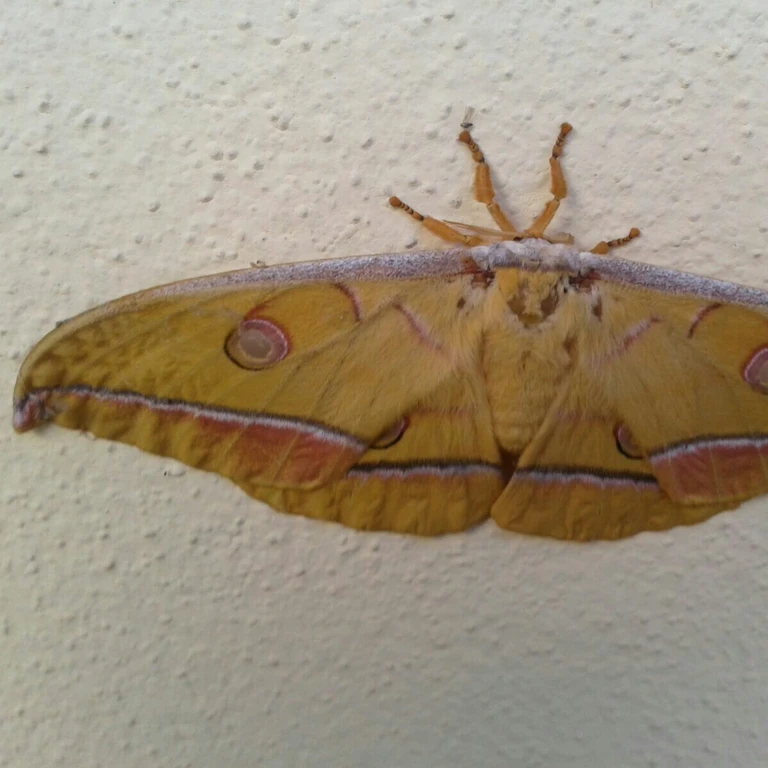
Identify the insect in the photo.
Antheraea yamamai
